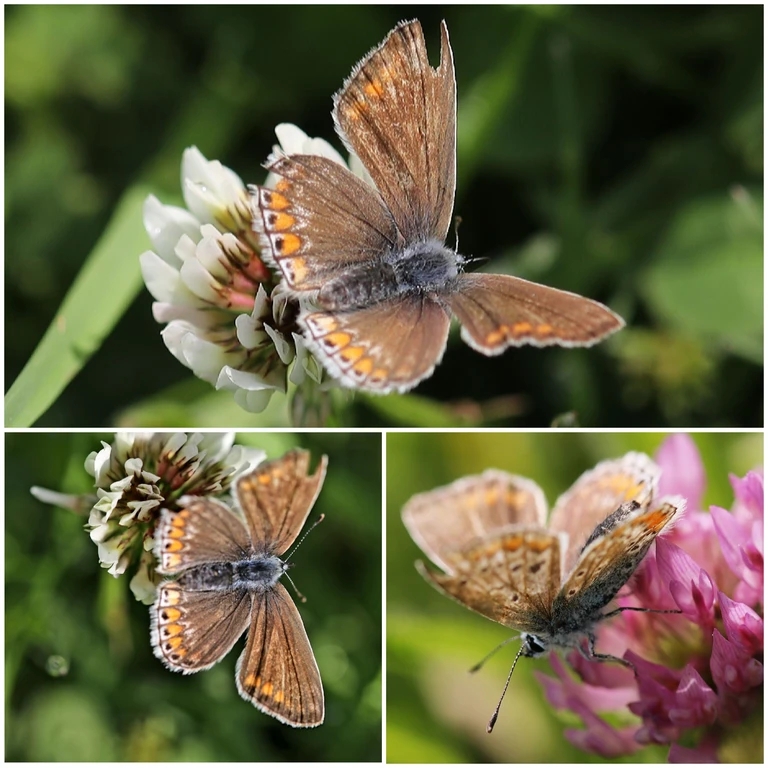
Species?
Polyommatus icarus
